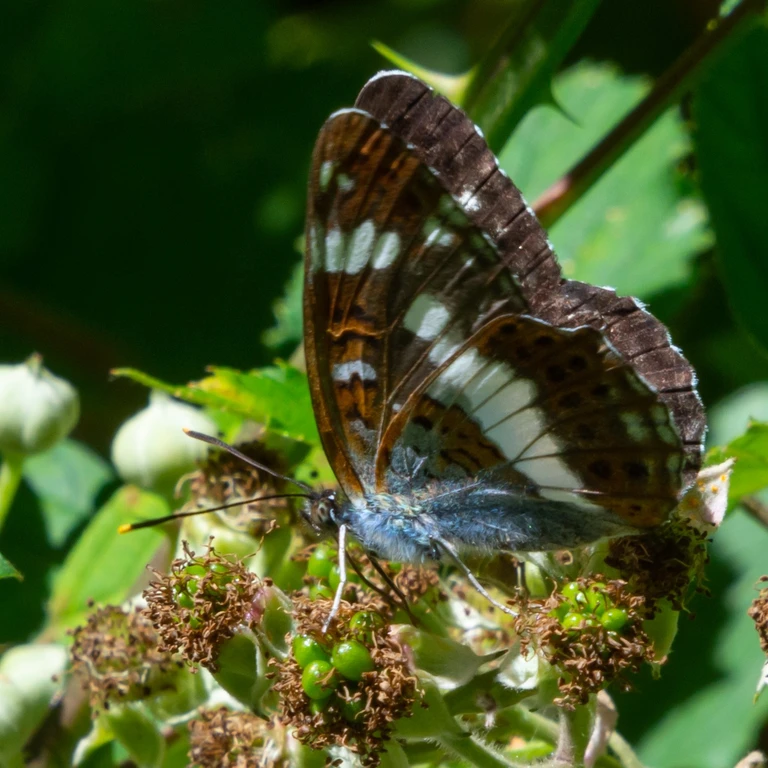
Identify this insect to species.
Limenitis camilla (also Ladoga camilla)
